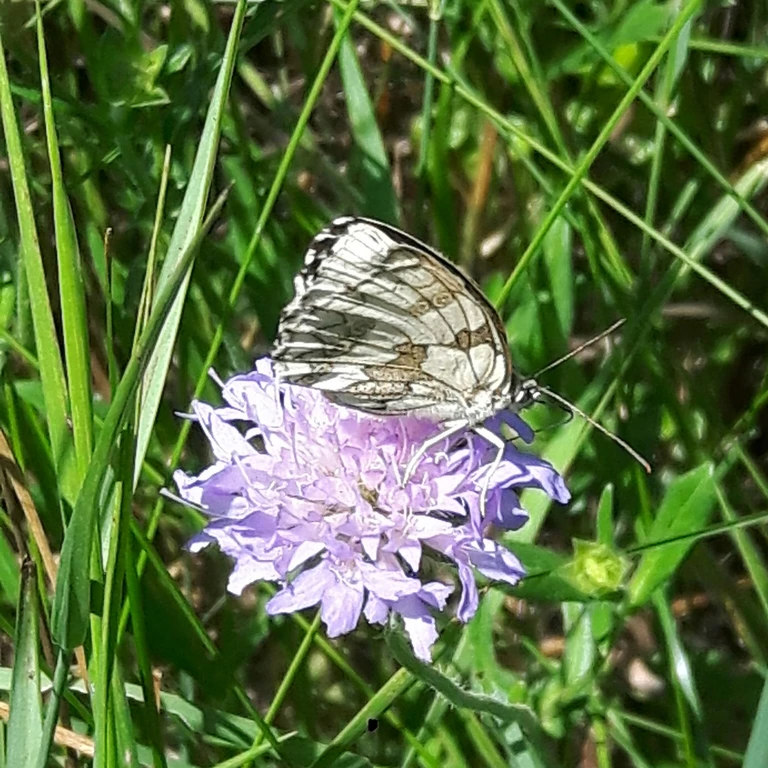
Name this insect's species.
Melanargia galathea
